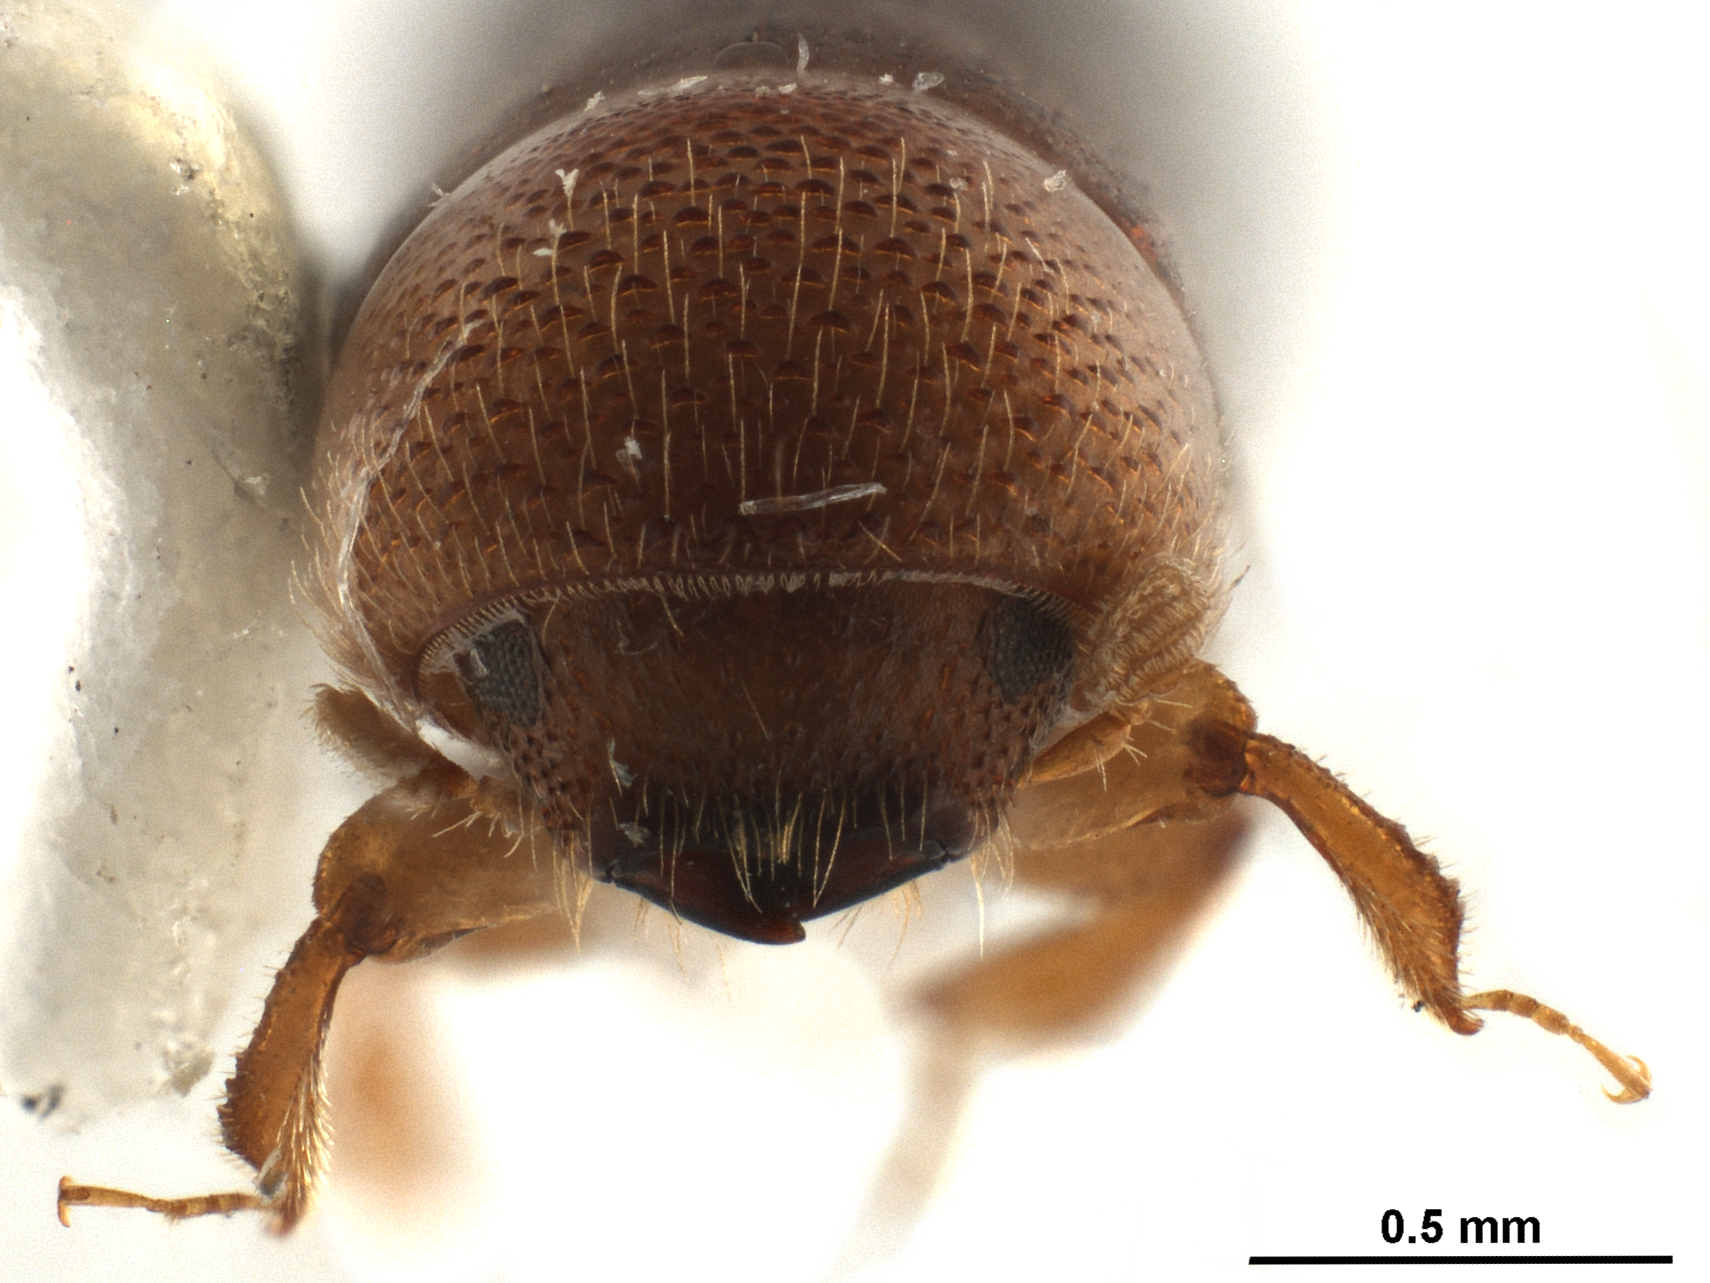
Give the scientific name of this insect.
Amasa versicolor
